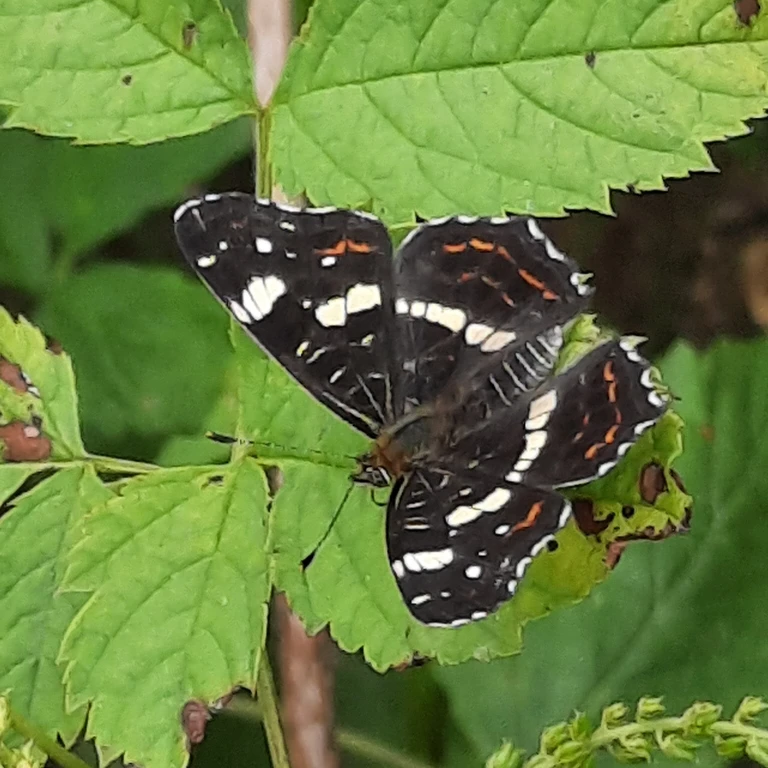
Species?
Araschnia levana
